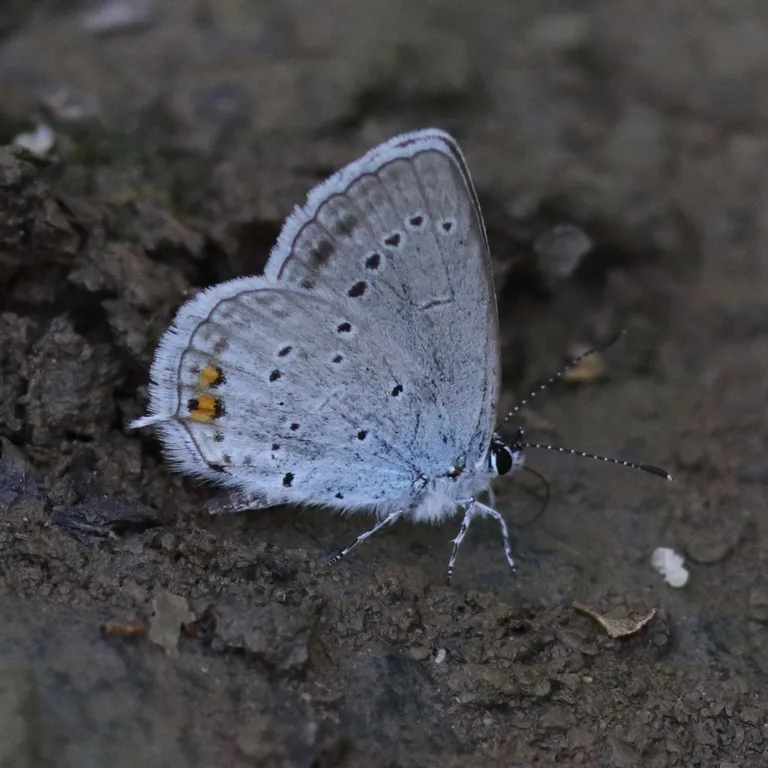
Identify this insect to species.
Cupido argiades (also Elkalyce argiades)
